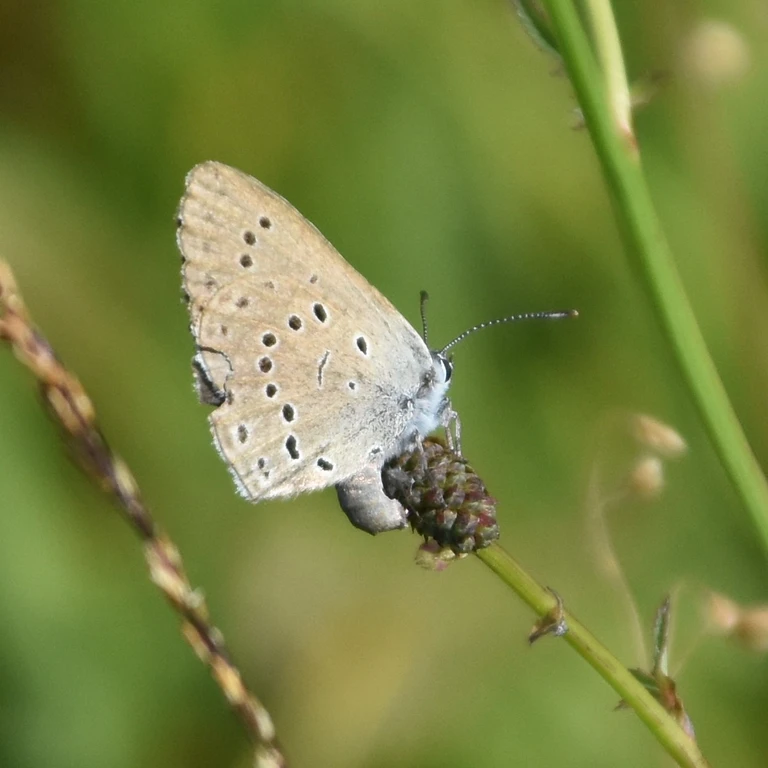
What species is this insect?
Phengaris teleius
